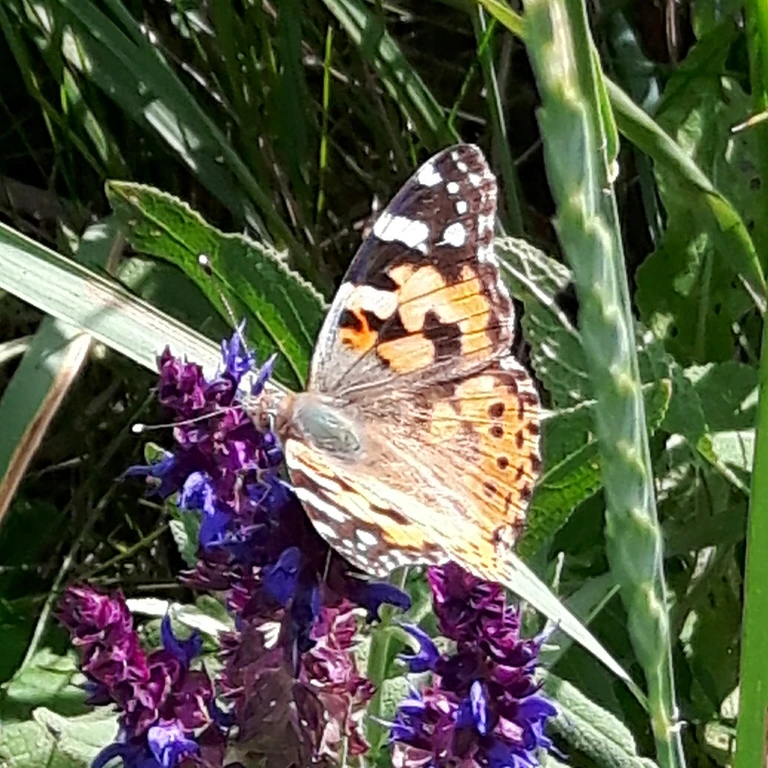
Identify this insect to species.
Vanessa cardui
